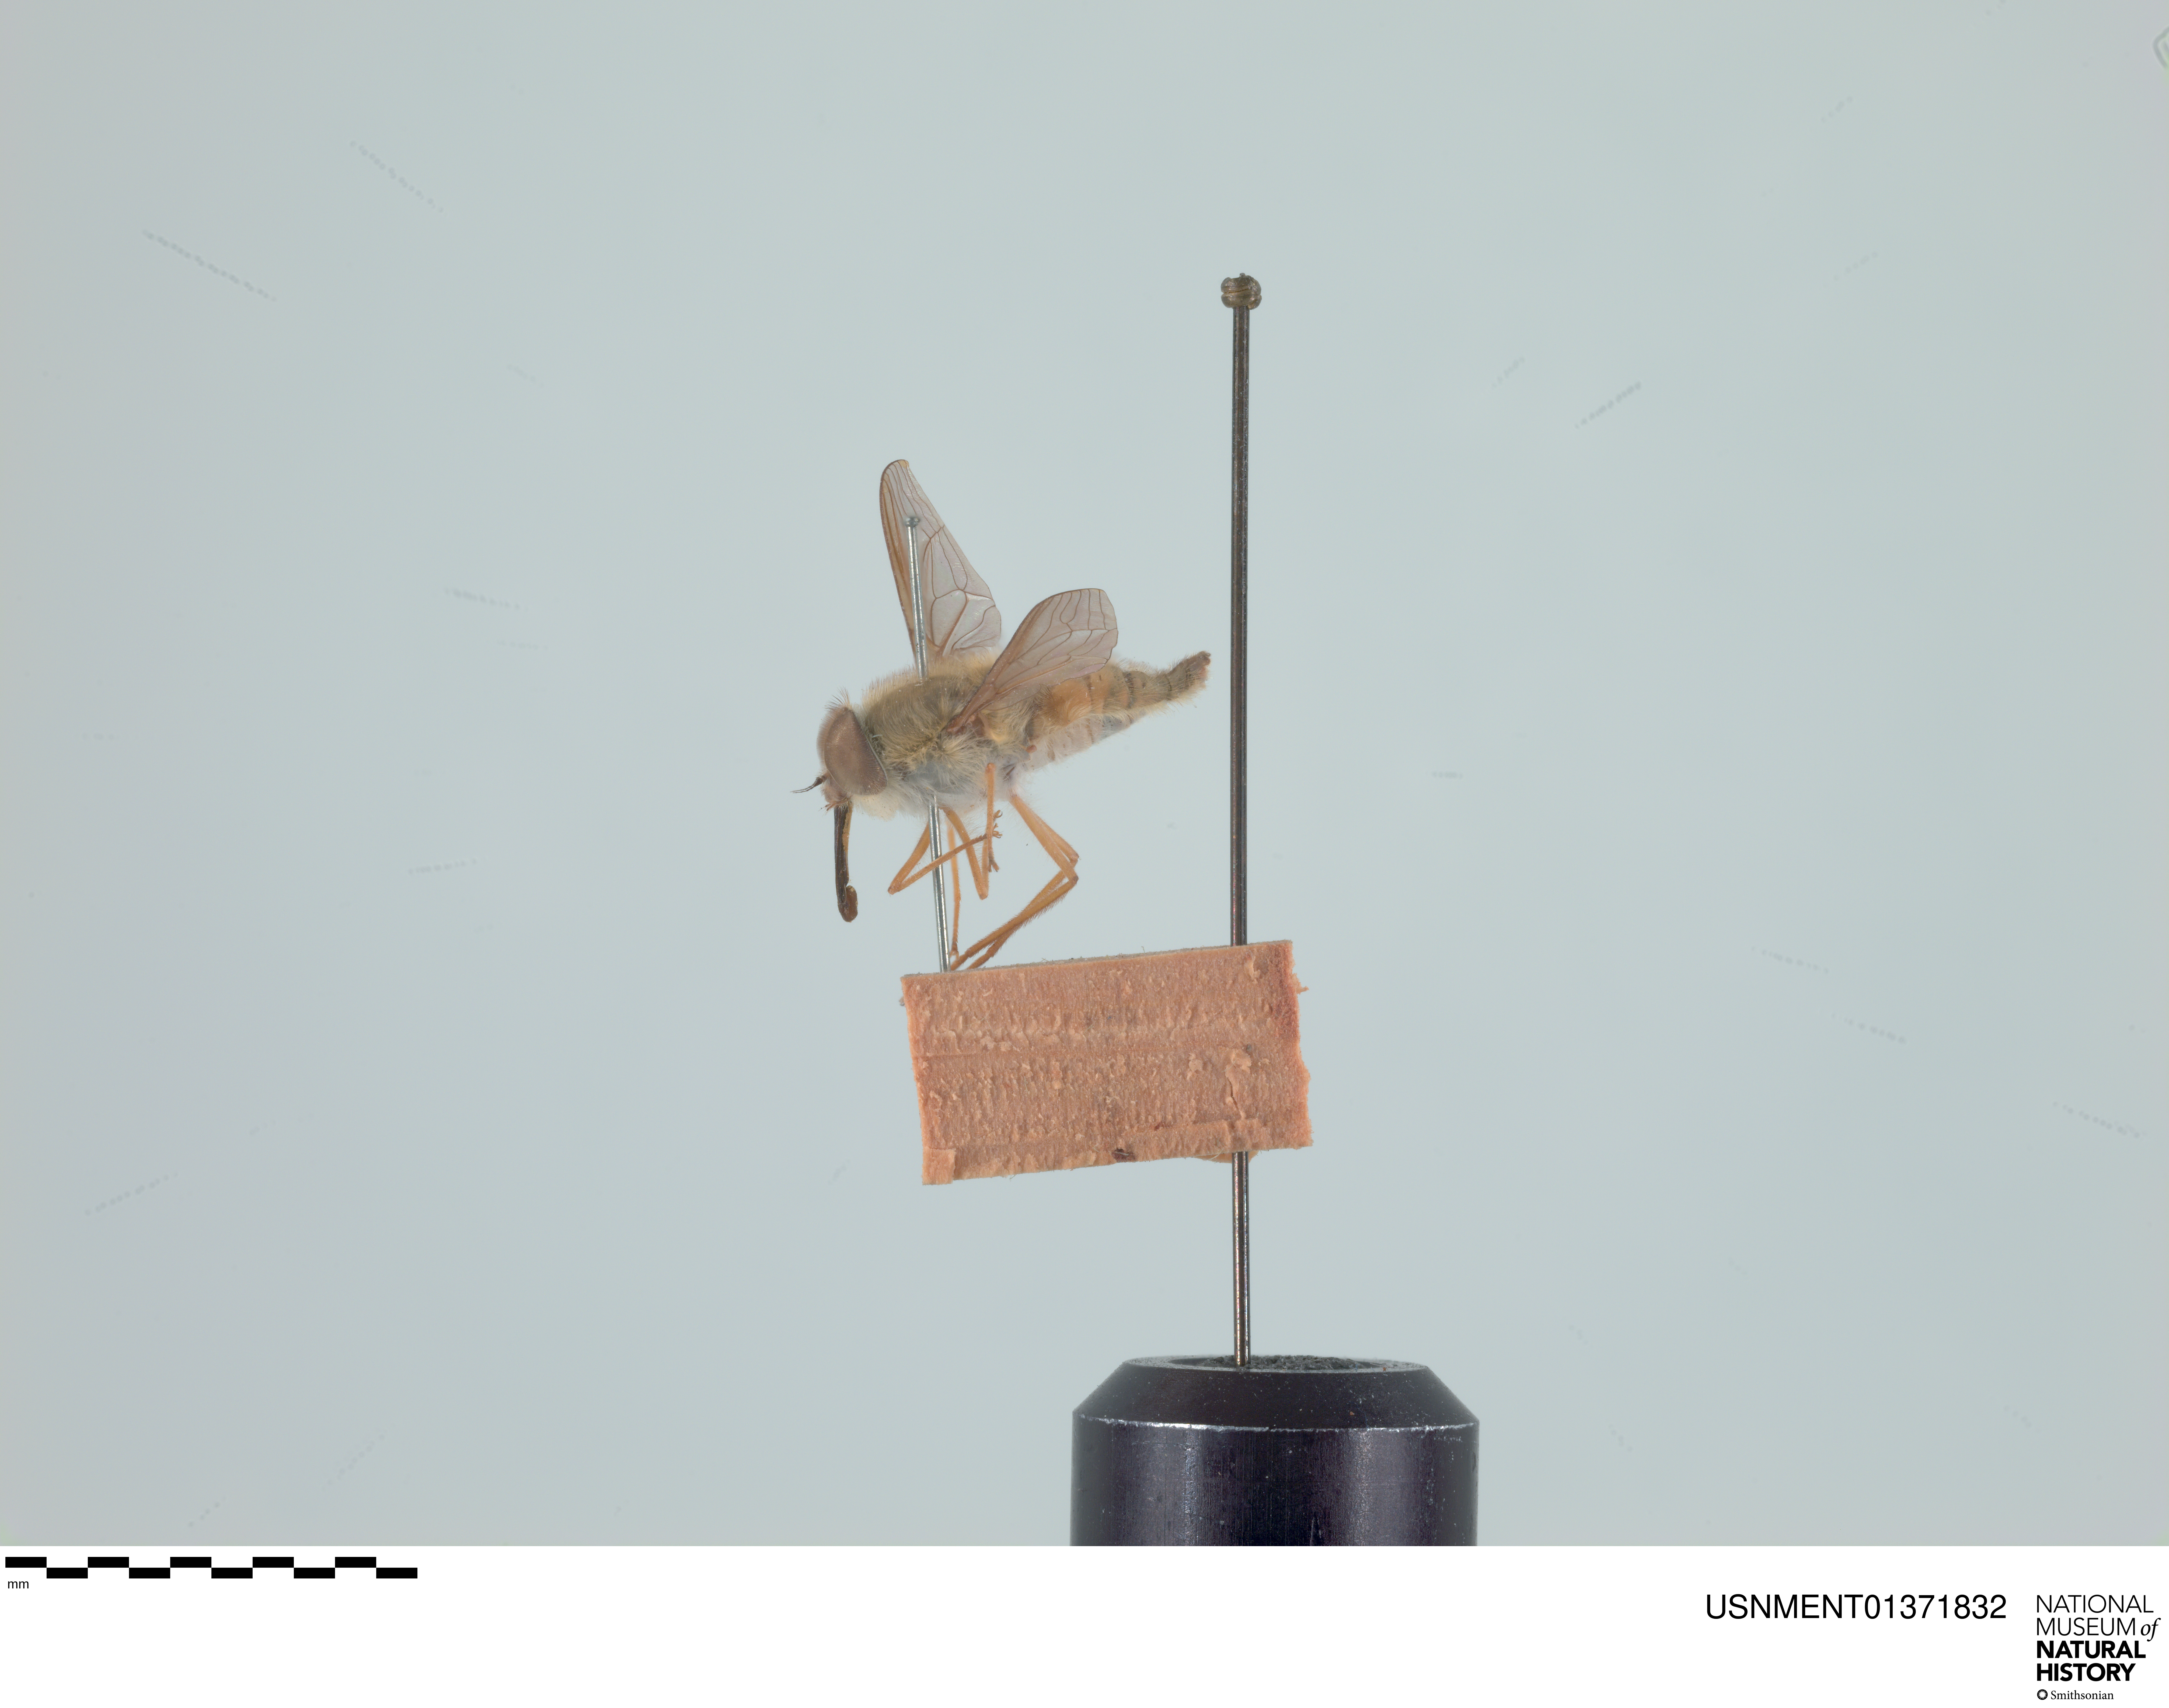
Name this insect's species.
Trichophthalma punctata
